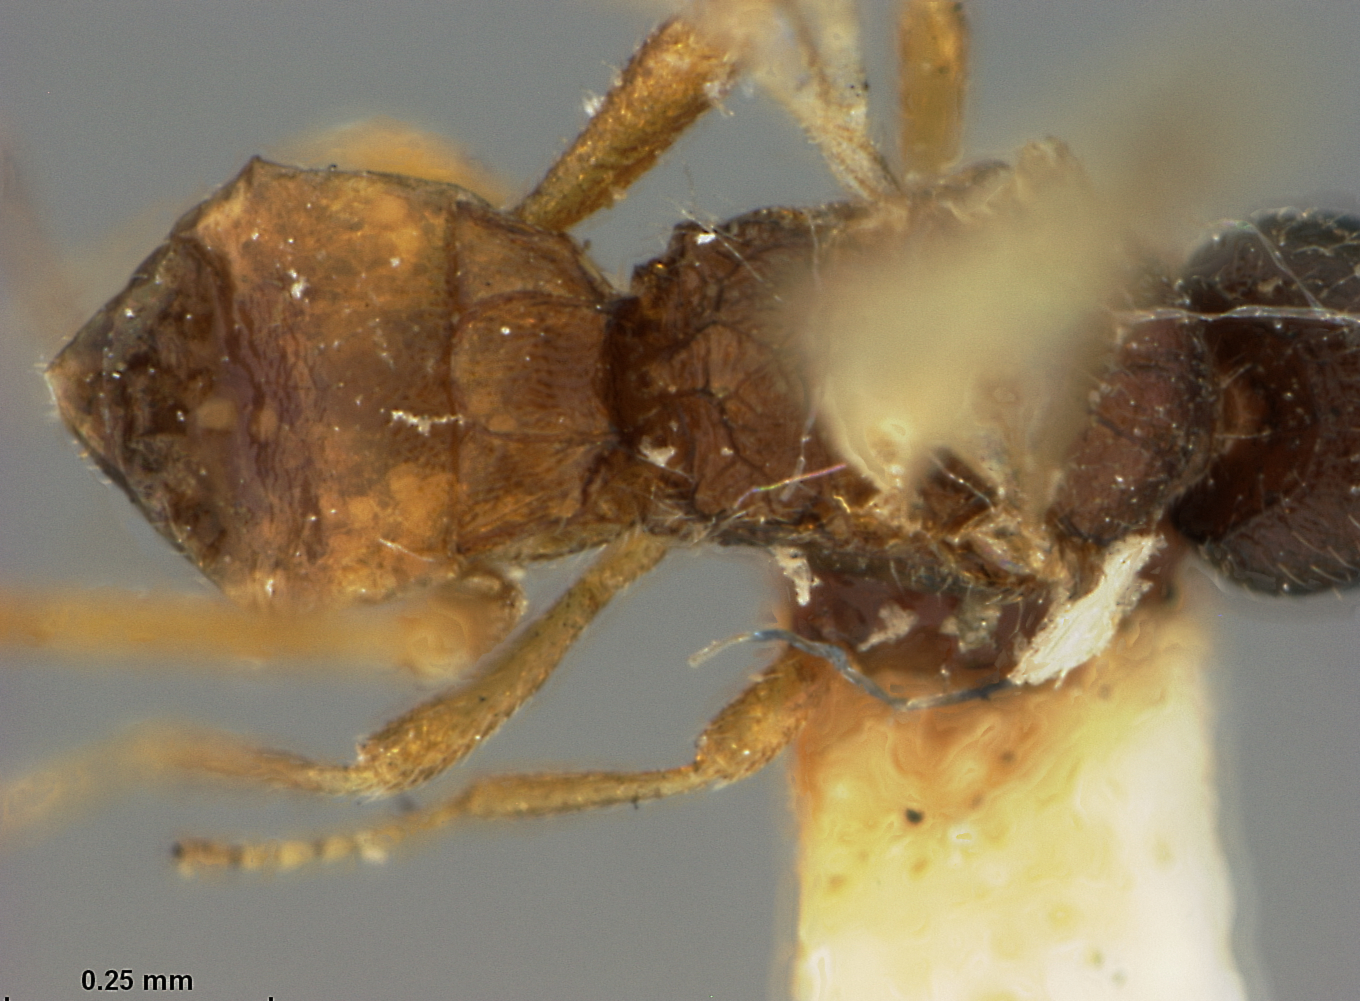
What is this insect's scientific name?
Chremylus japonicus
